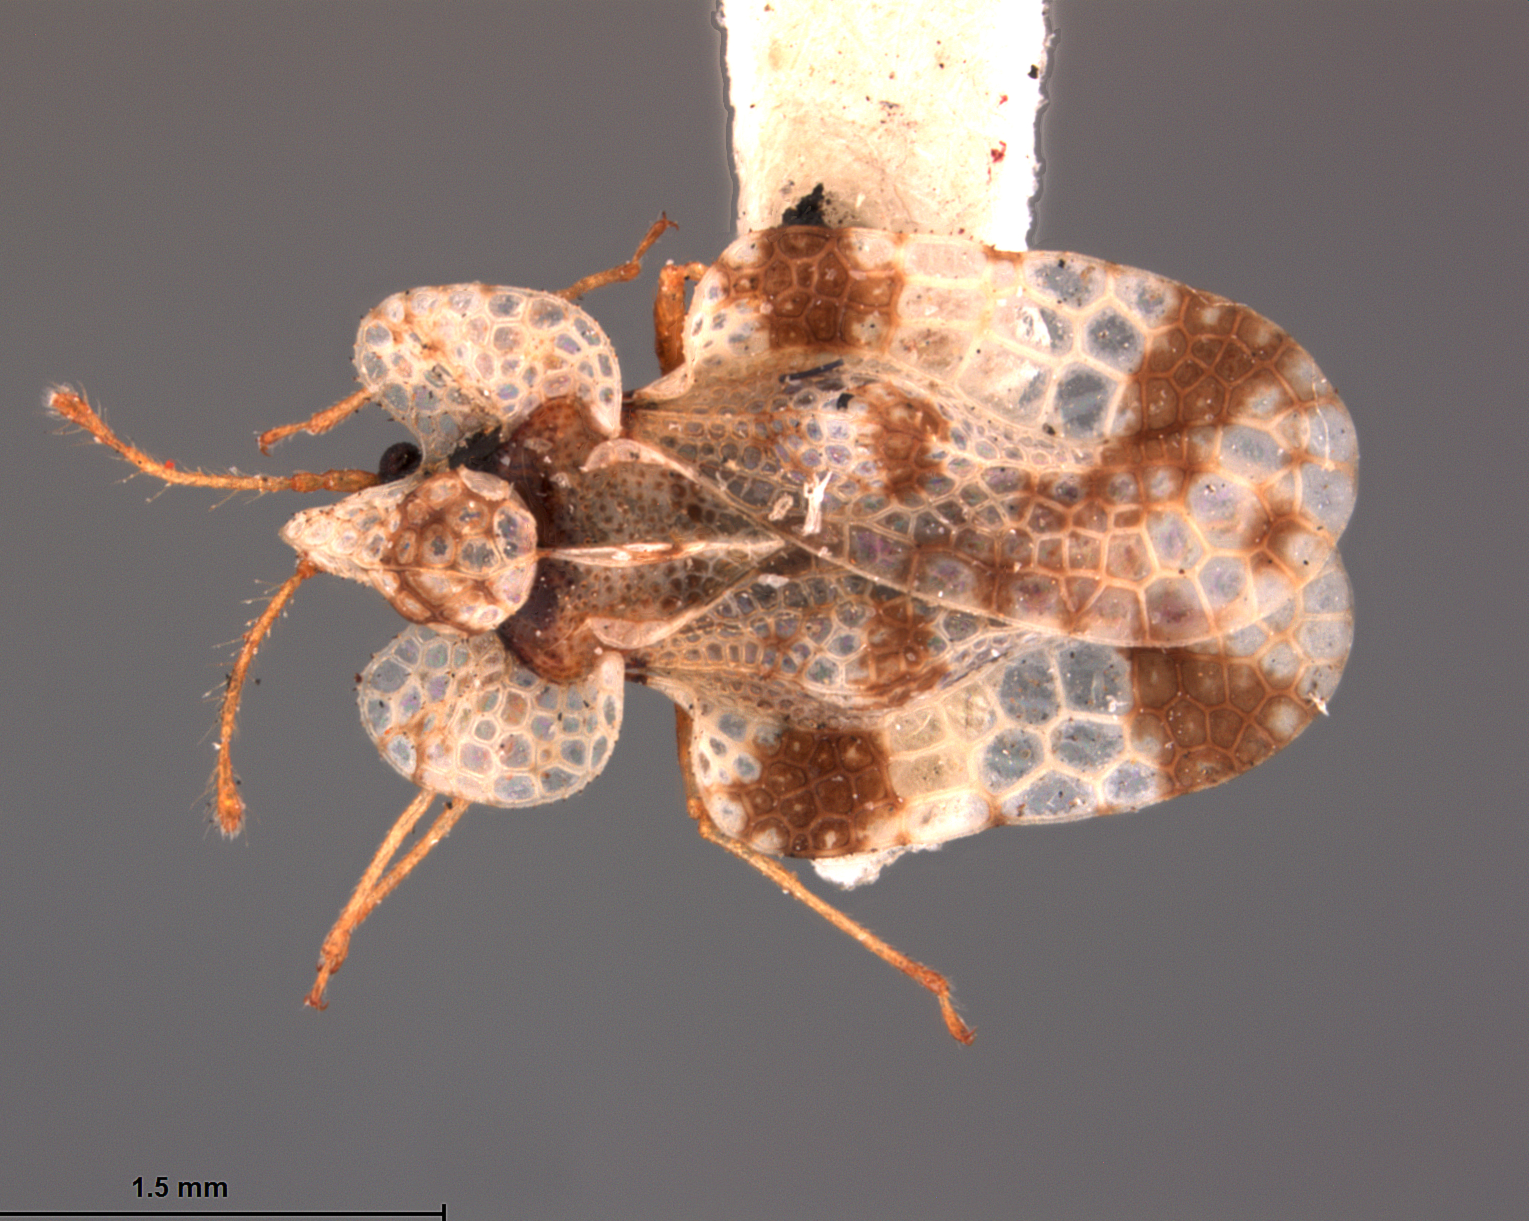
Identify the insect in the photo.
Corythucha salicis
